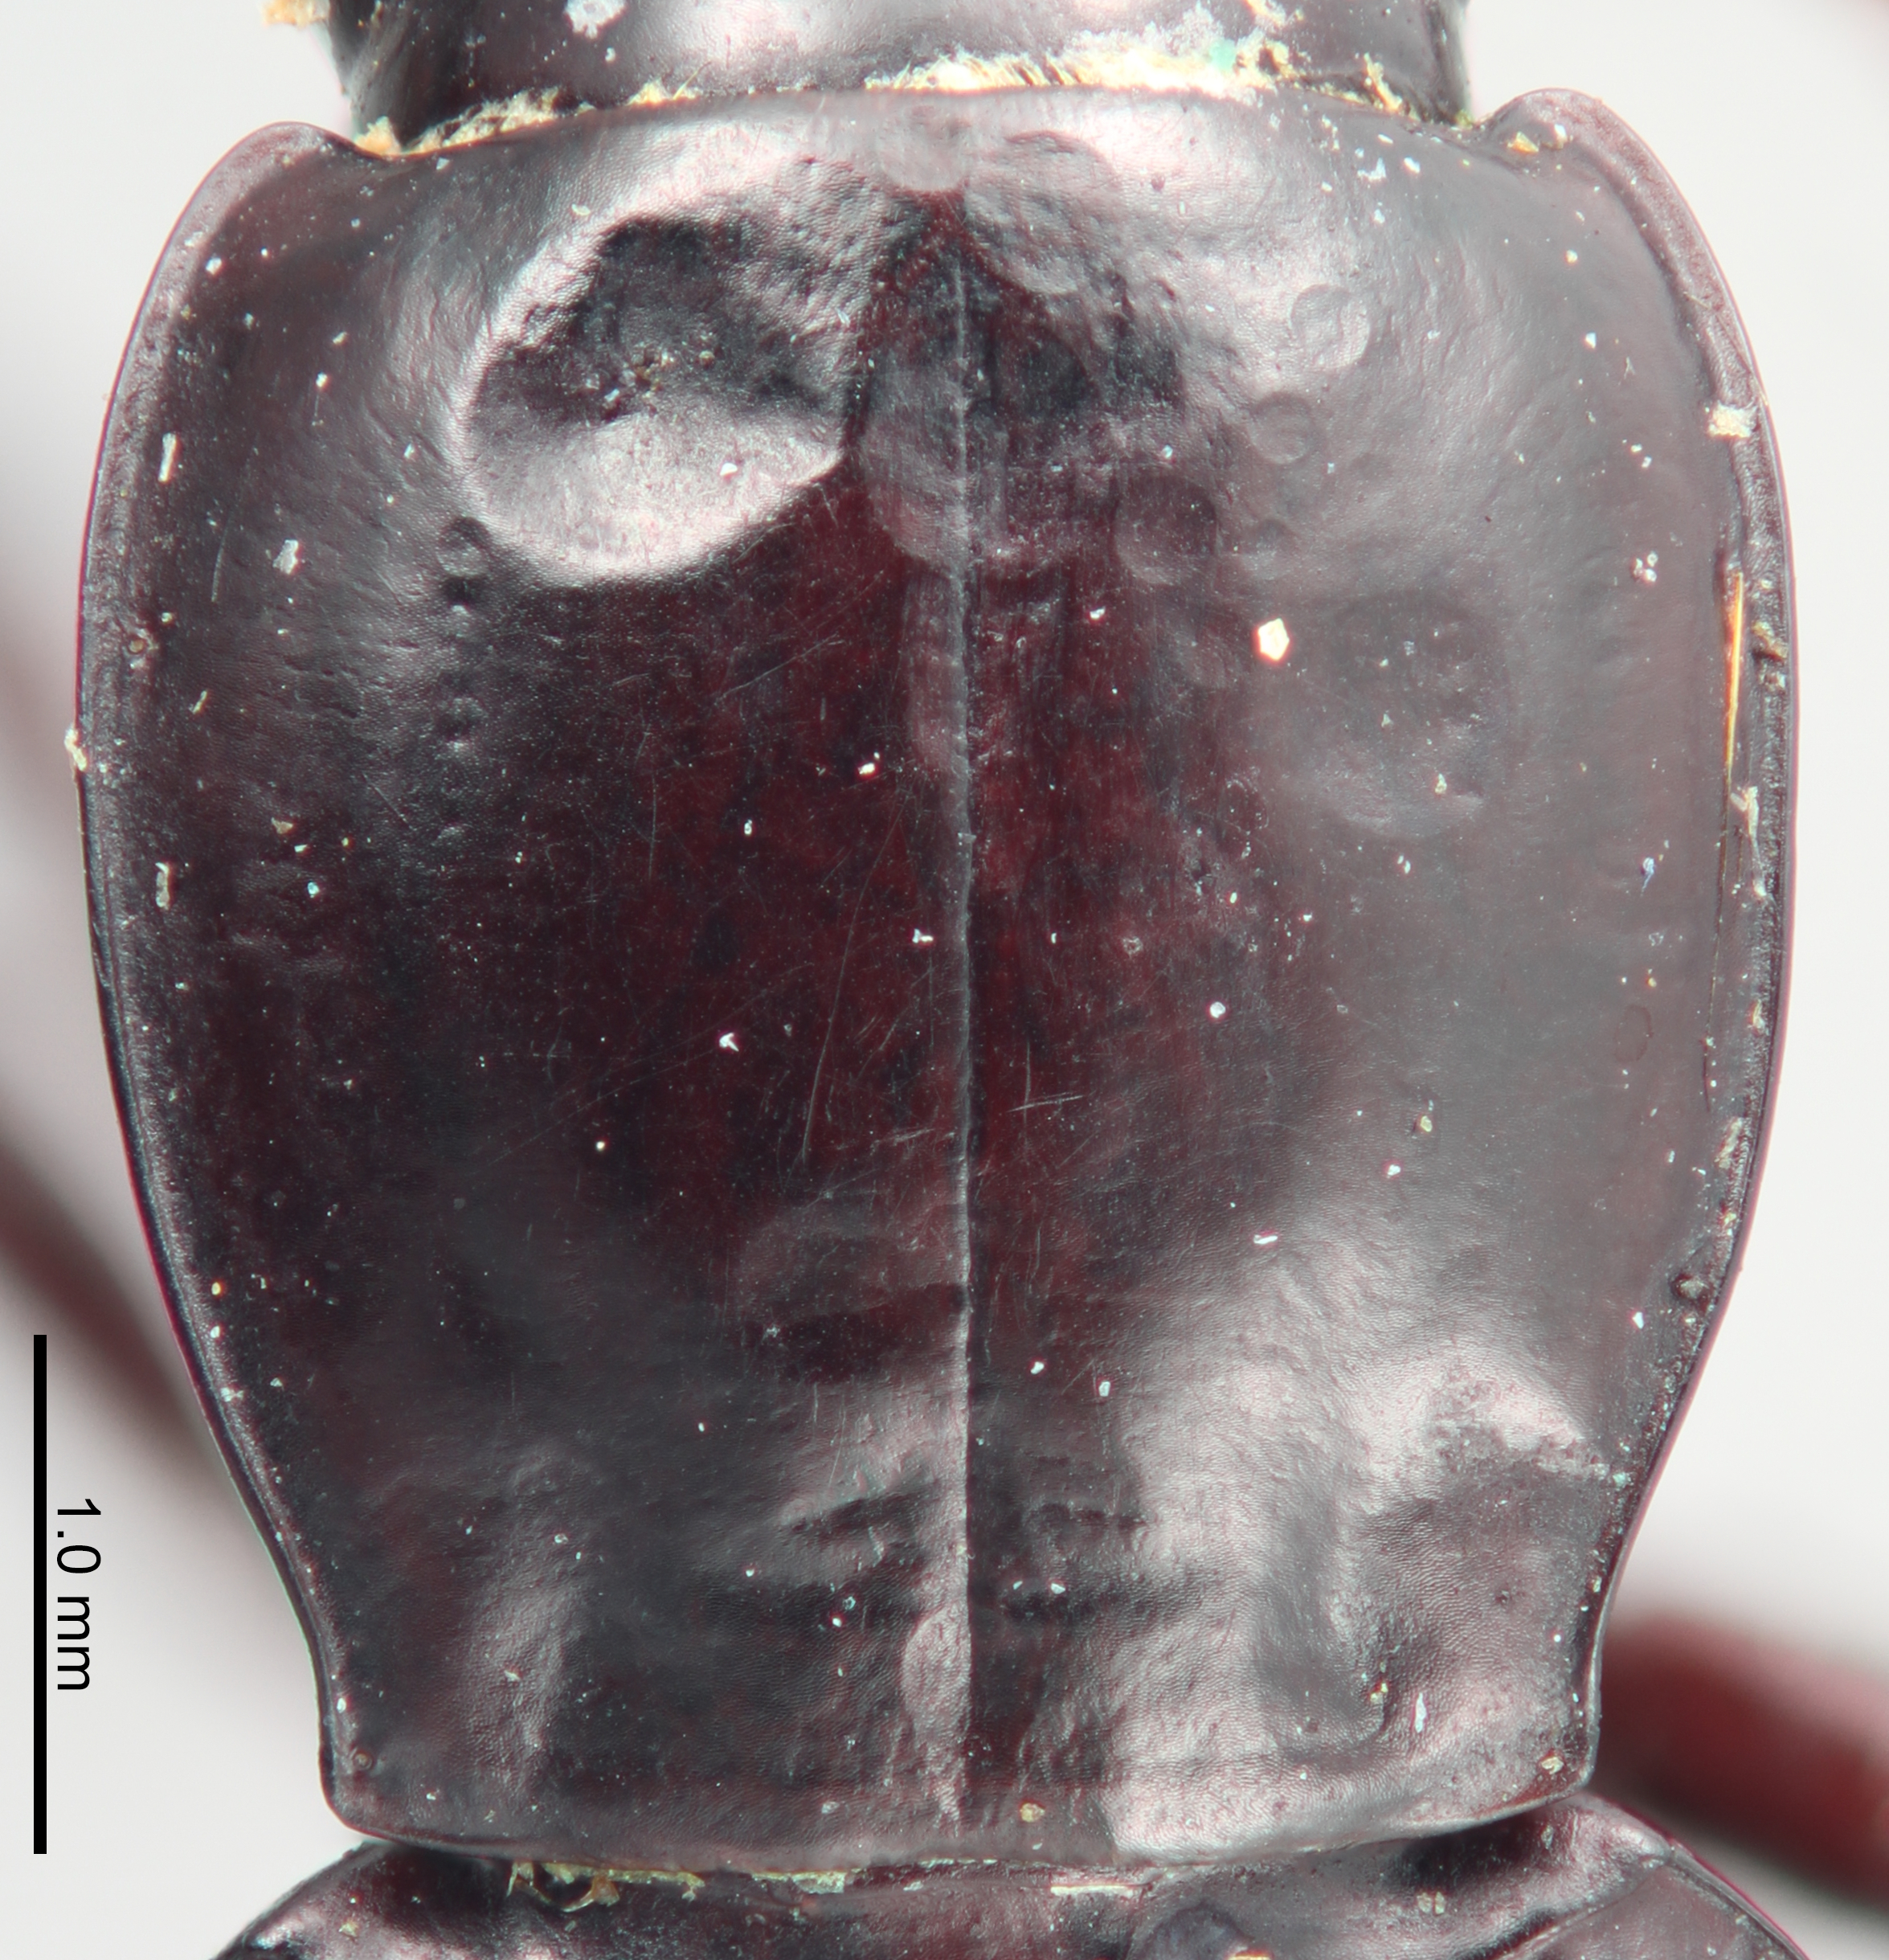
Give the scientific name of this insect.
Pterostichus esuriens
